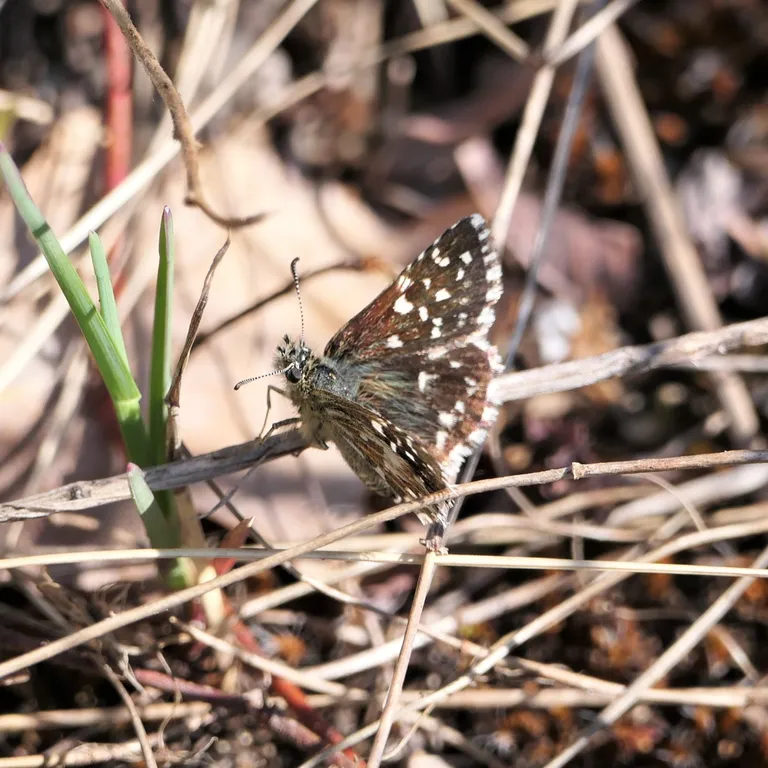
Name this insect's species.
Pyrgus malvae
